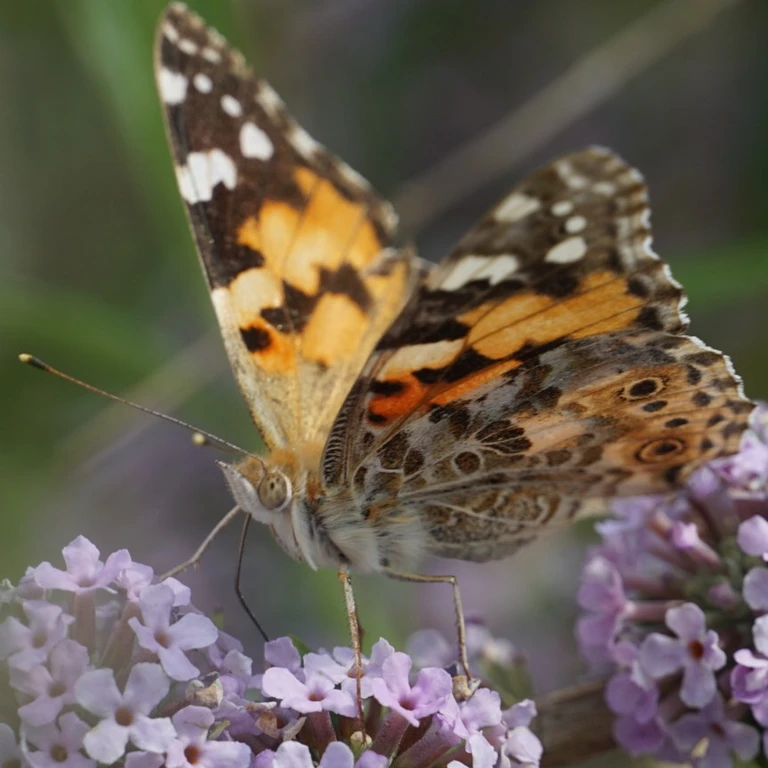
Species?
Vanessa cardui
